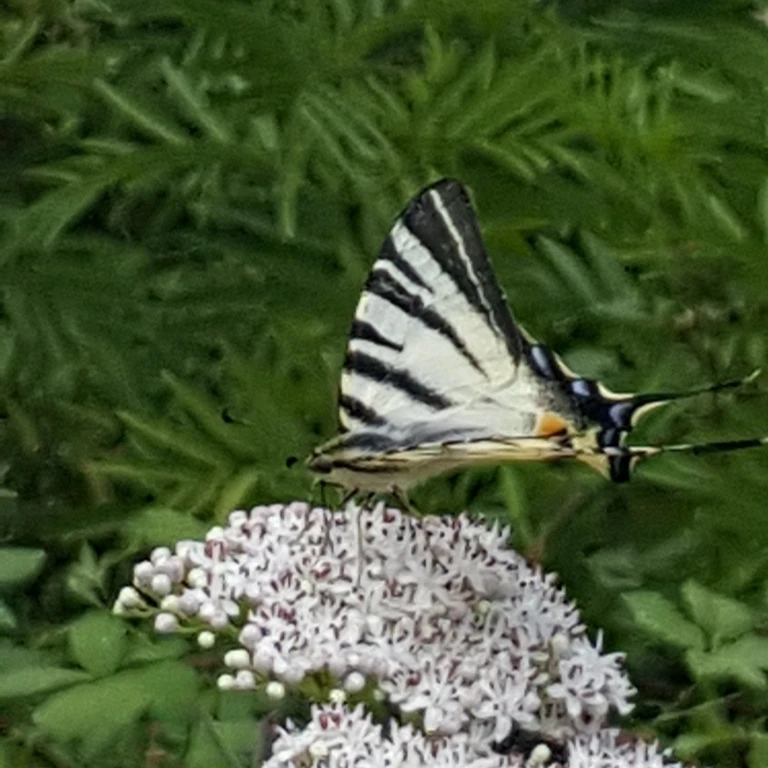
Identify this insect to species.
Iphiclides podalirius
